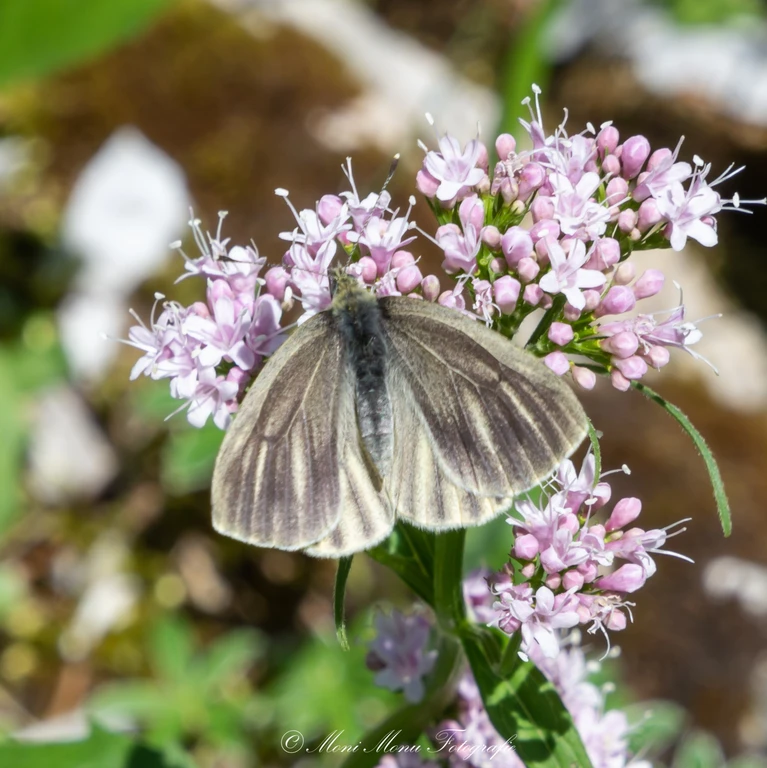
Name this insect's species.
Pieris bryoniae
